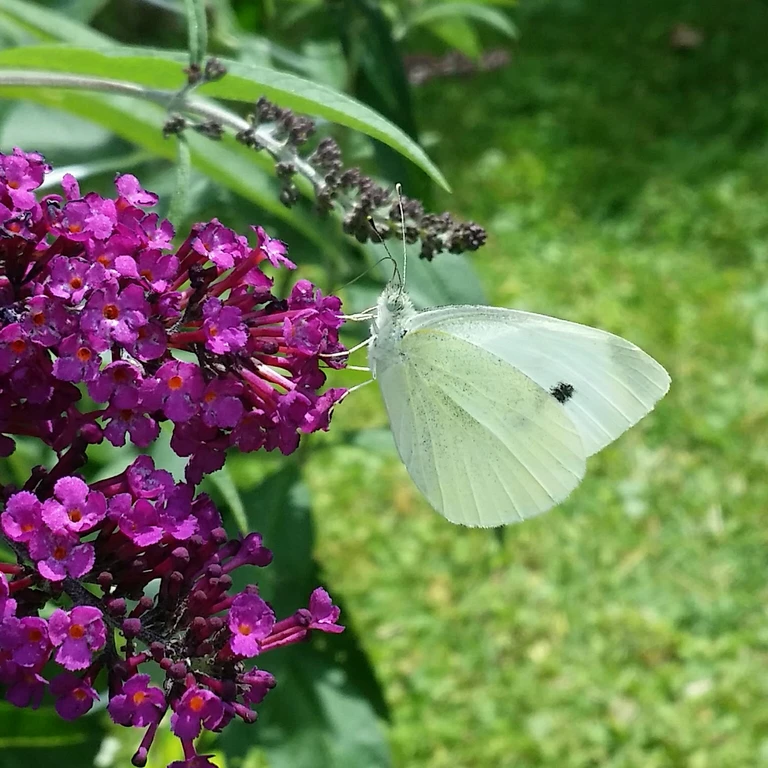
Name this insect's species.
Pieris rapae
